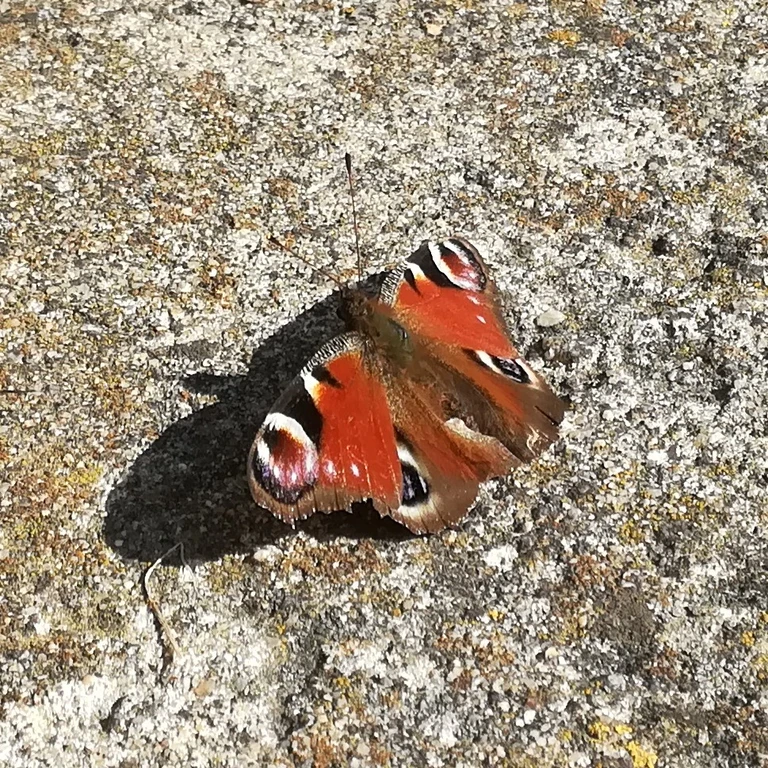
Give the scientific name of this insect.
Aglais io
